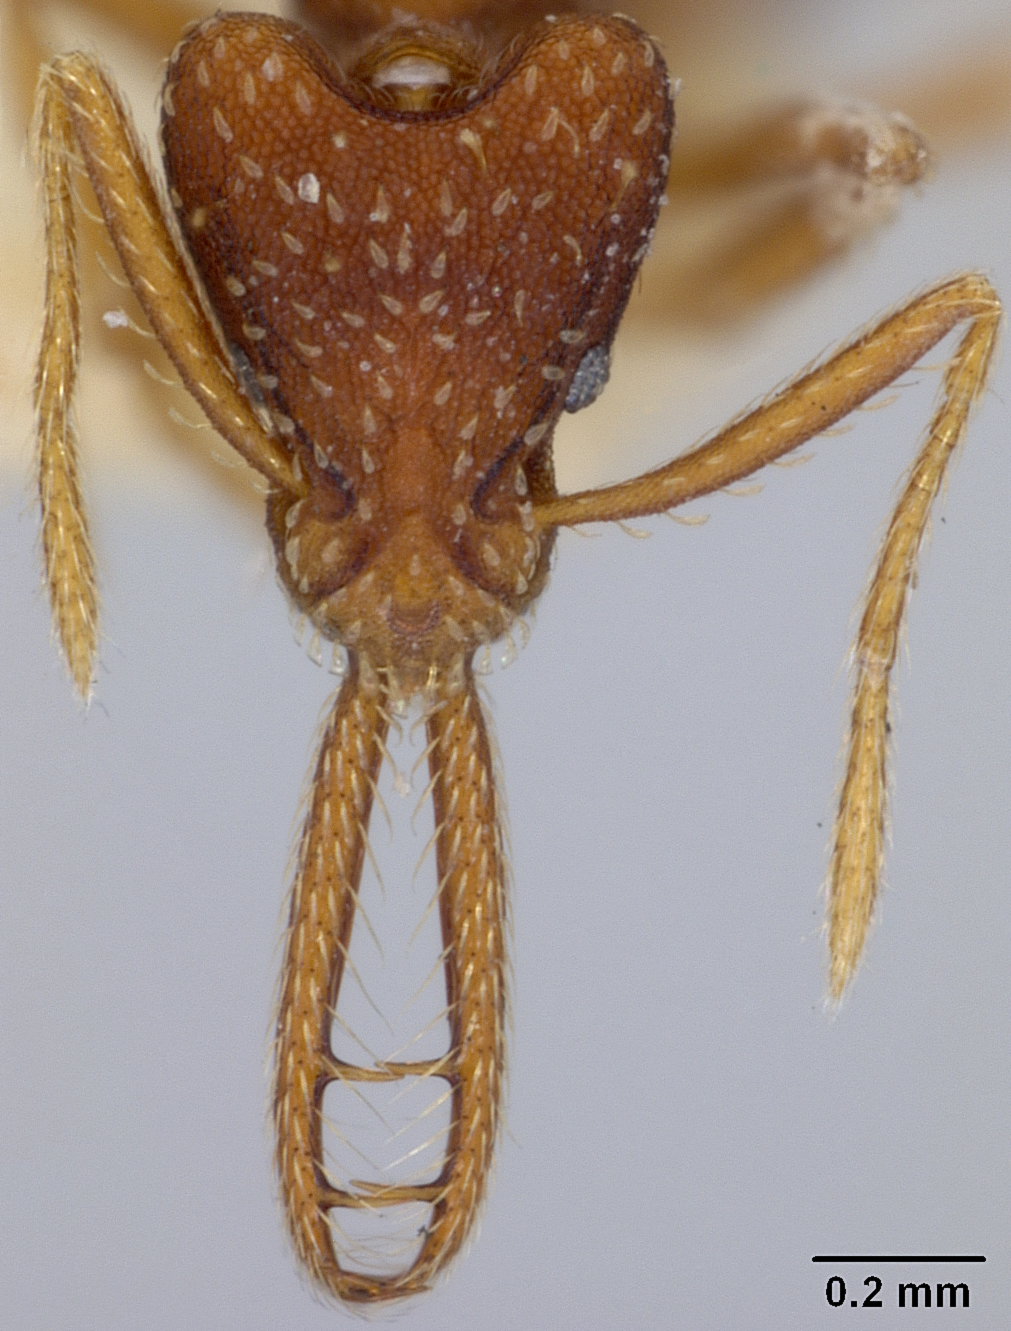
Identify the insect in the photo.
Strumigenys sublonga
